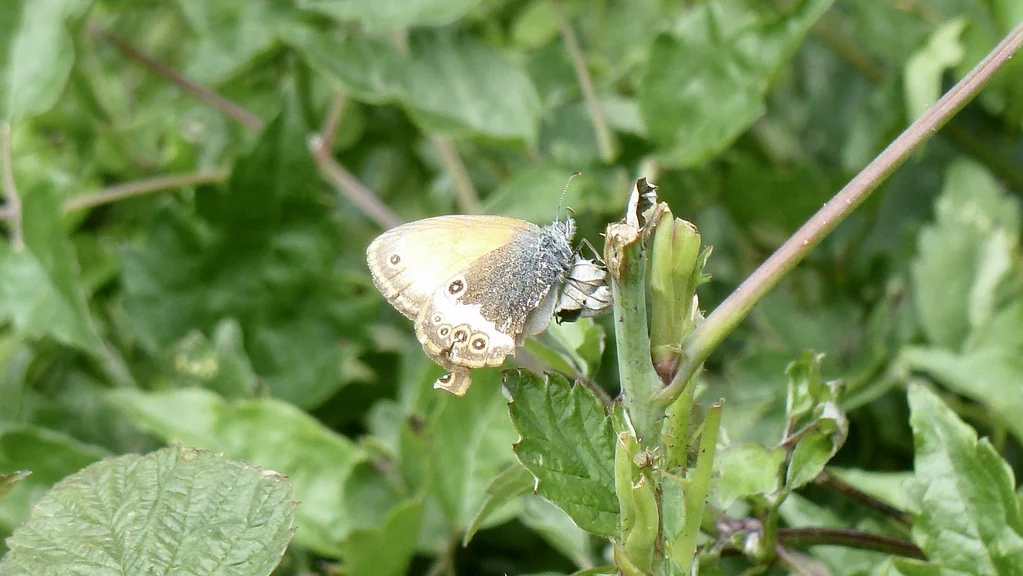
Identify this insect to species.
Coenonympha arcania
